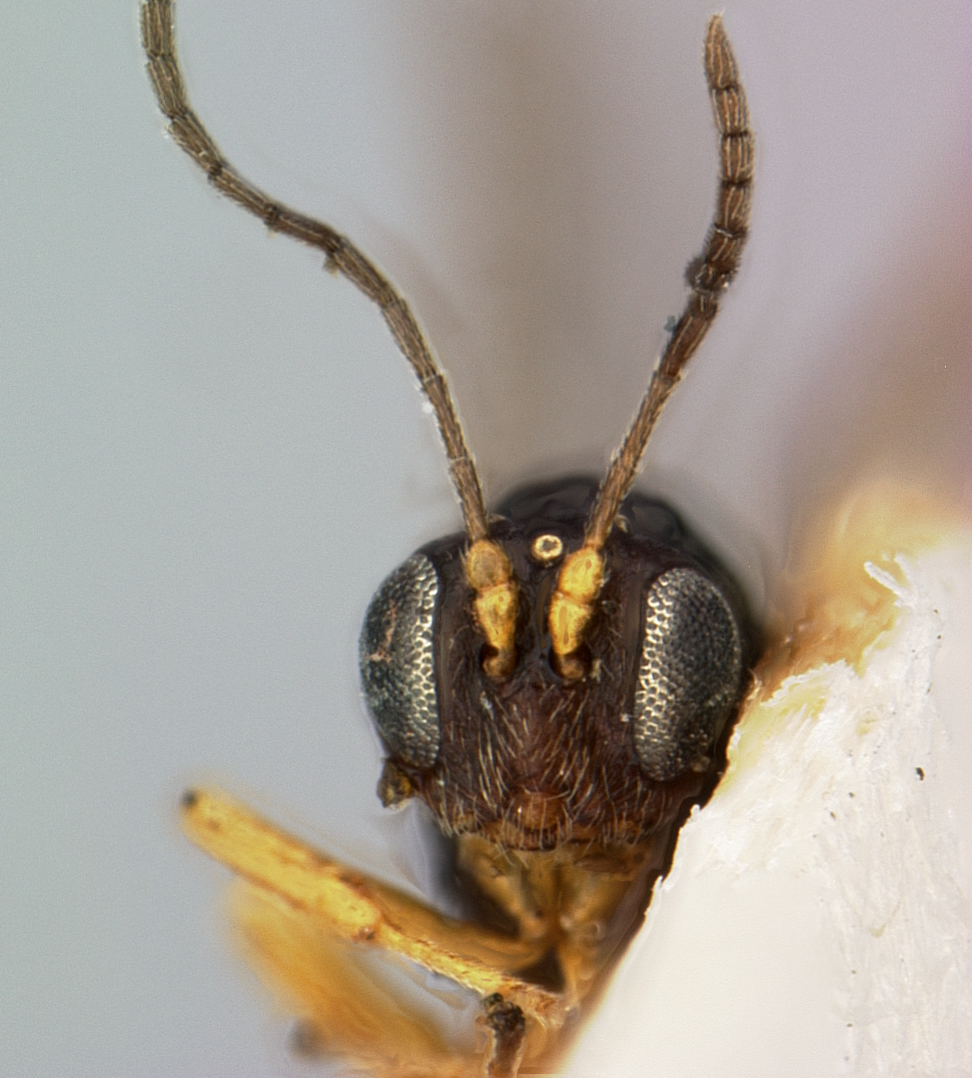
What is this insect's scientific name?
Plagiotrochus suberi
